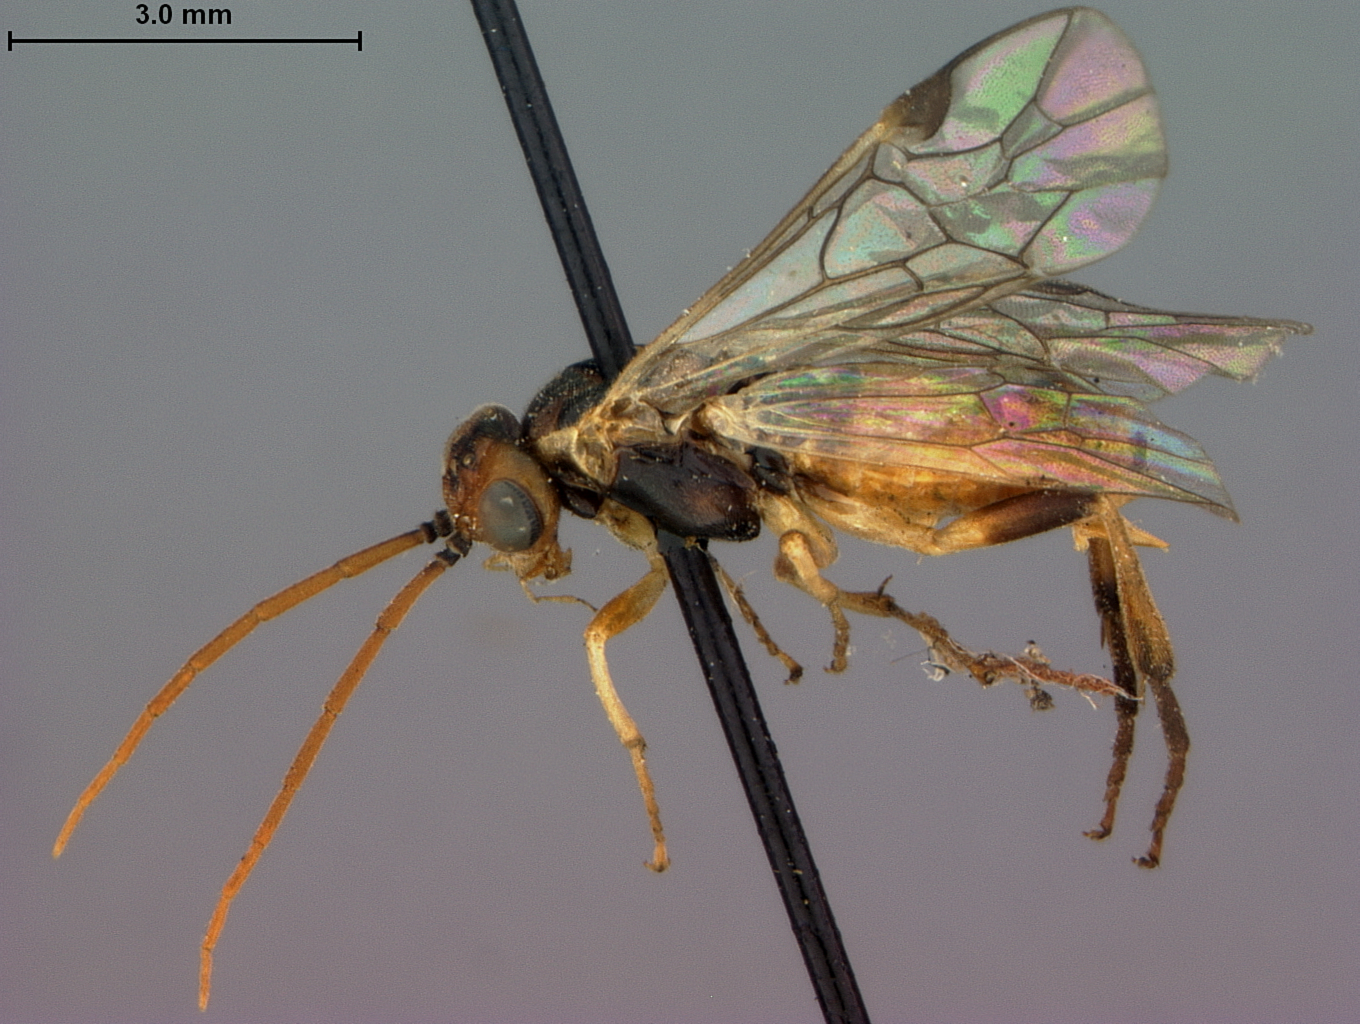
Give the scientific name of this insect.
Pteronus cockerelli
